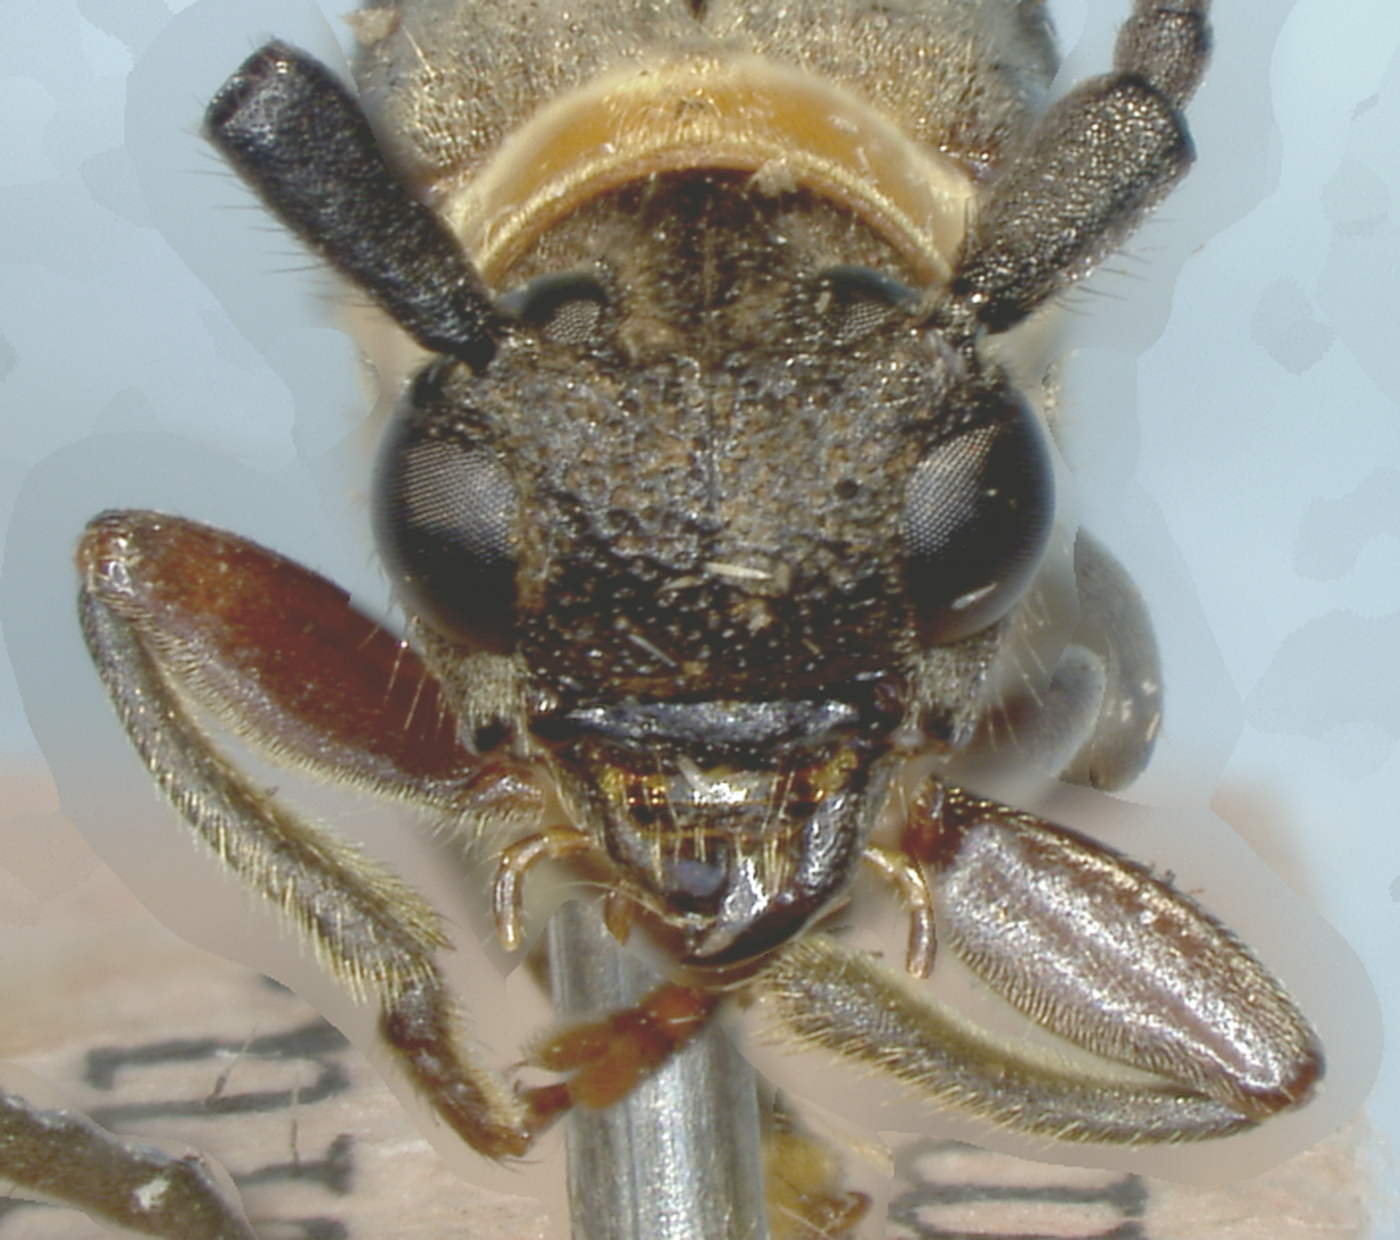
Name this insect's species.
Oberea monticola
